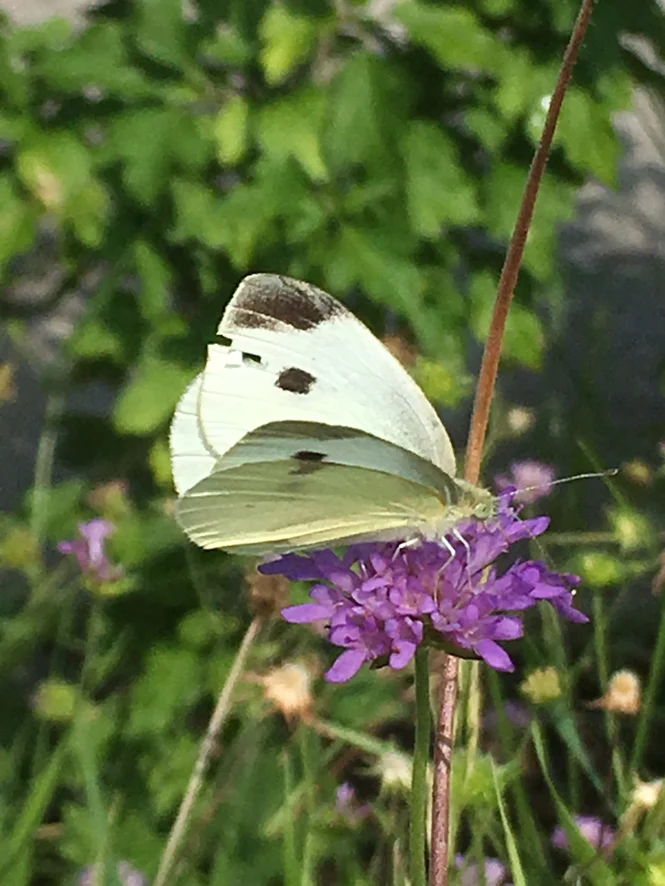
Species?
Pieris rapae
